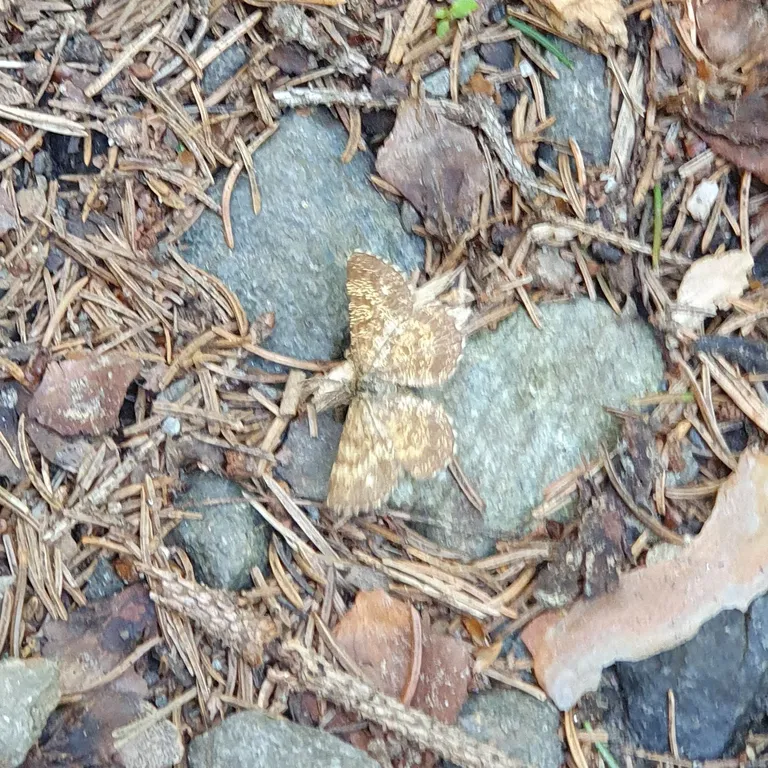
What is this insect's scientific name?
Ematurga atomaria
